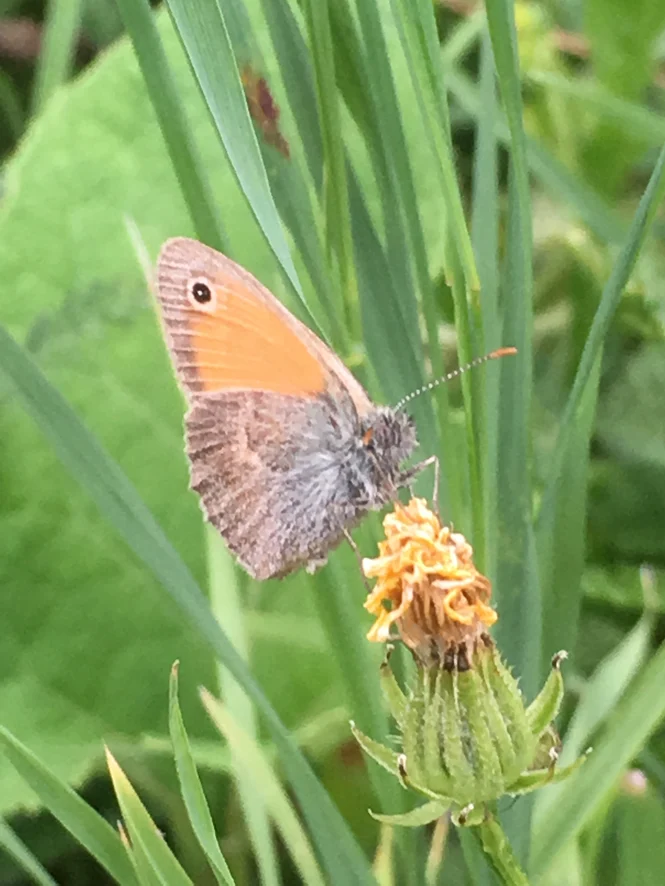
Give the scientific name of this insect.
Coenonympha pamphilus
